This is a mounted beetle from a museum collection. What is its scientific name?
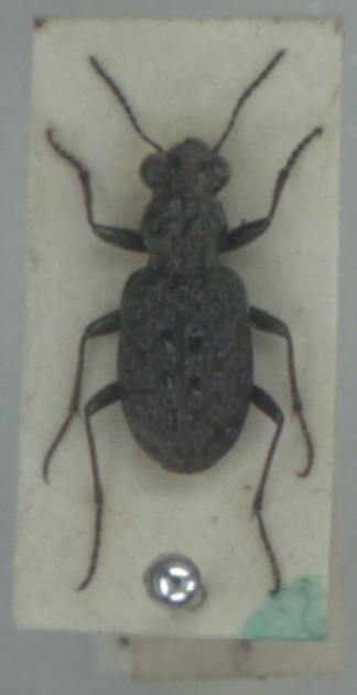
Elaphrus cupreus
